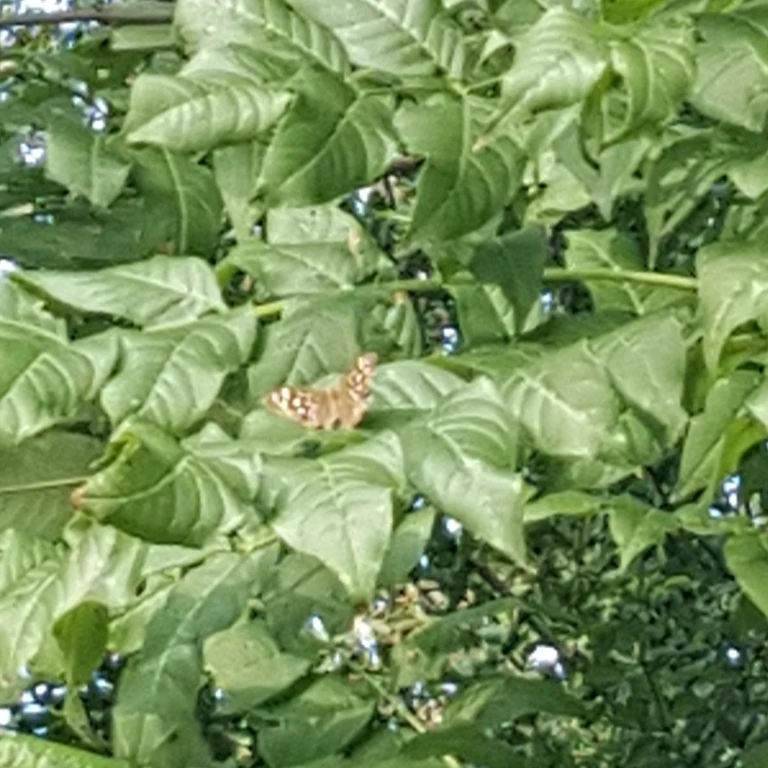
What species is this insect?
Pararge aegeria
